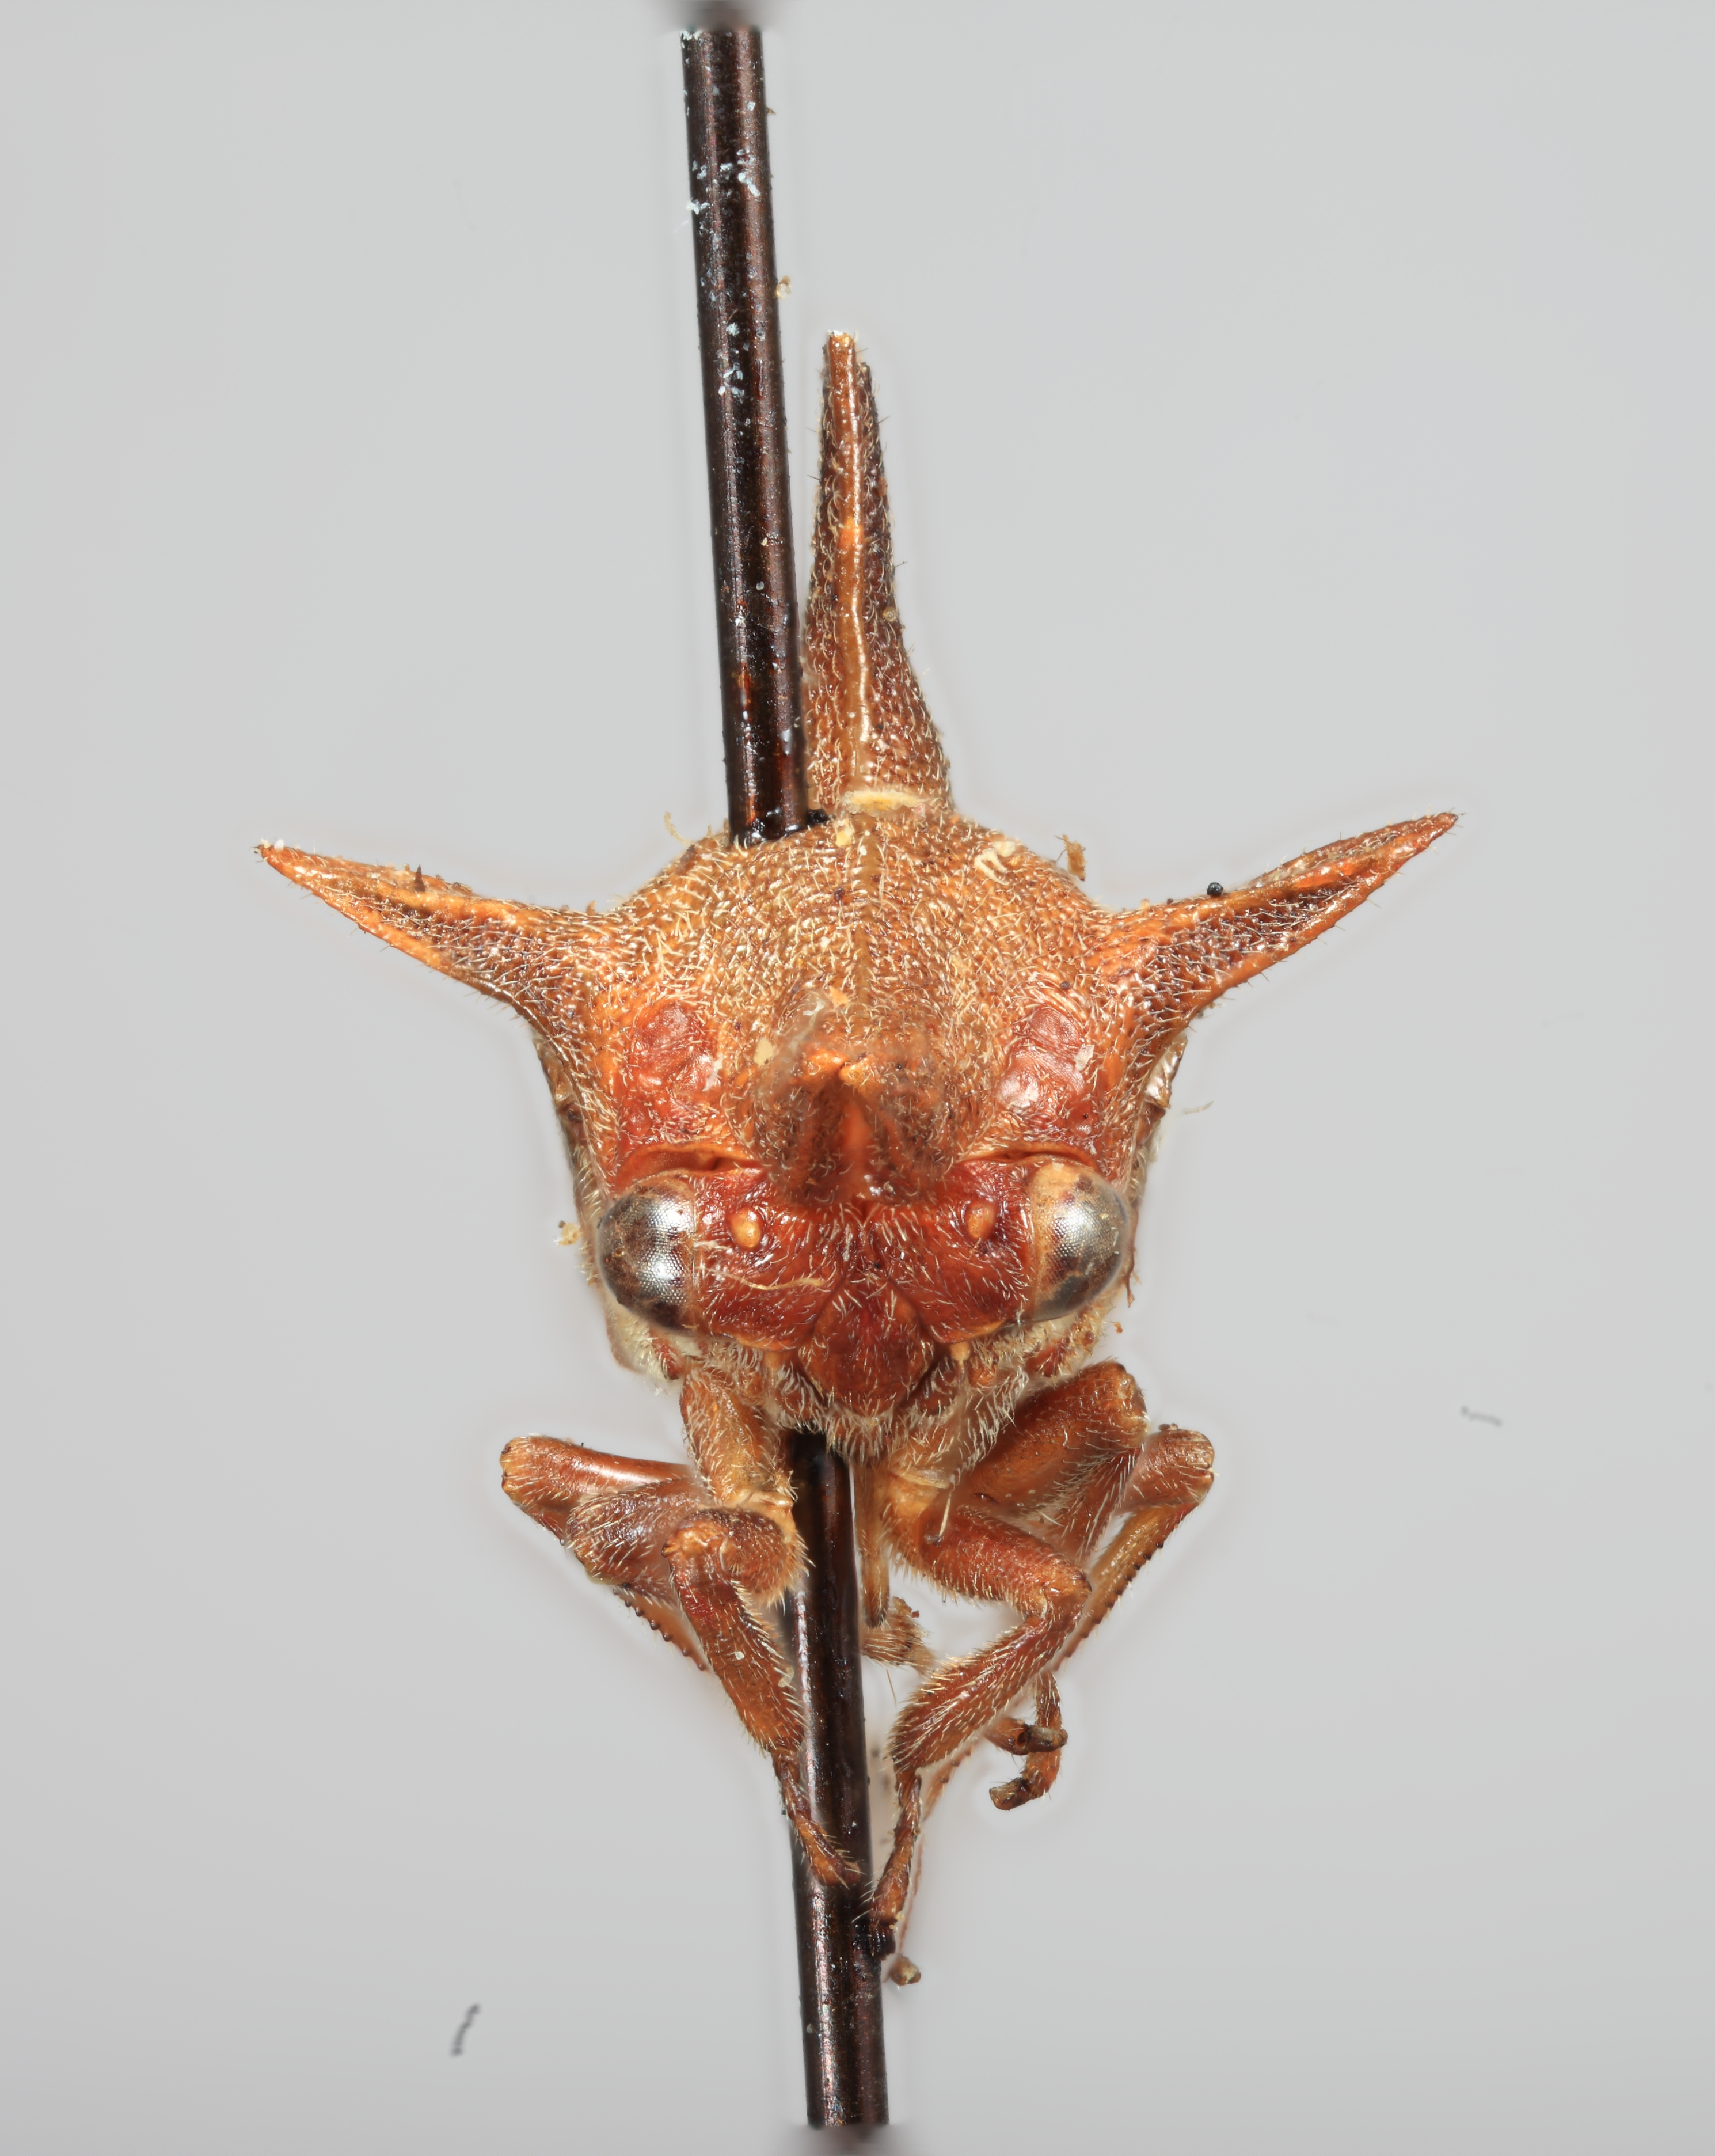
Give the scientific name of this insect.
Nessorhinus gracilis
